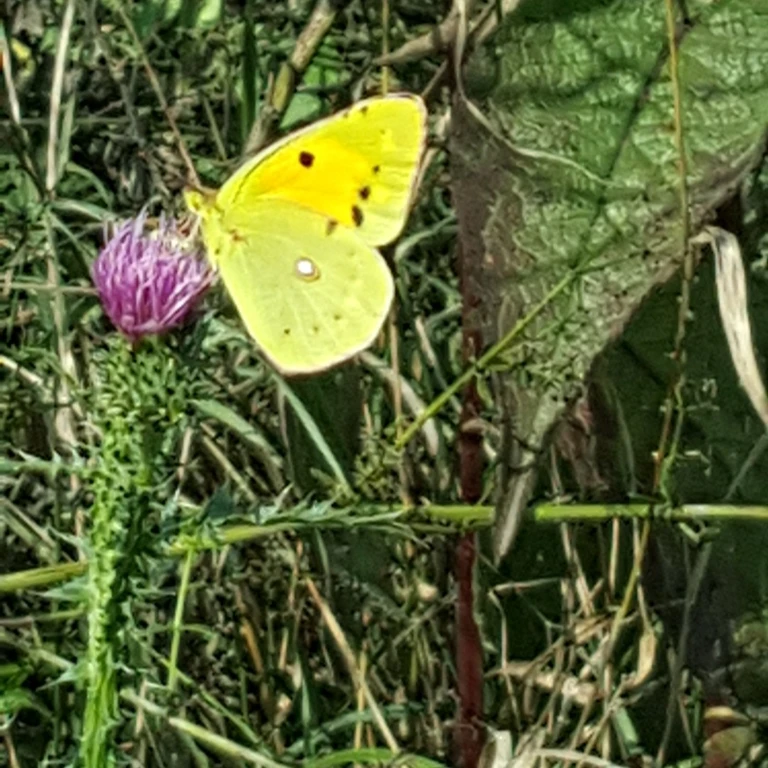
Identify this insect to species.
Colias croceus
